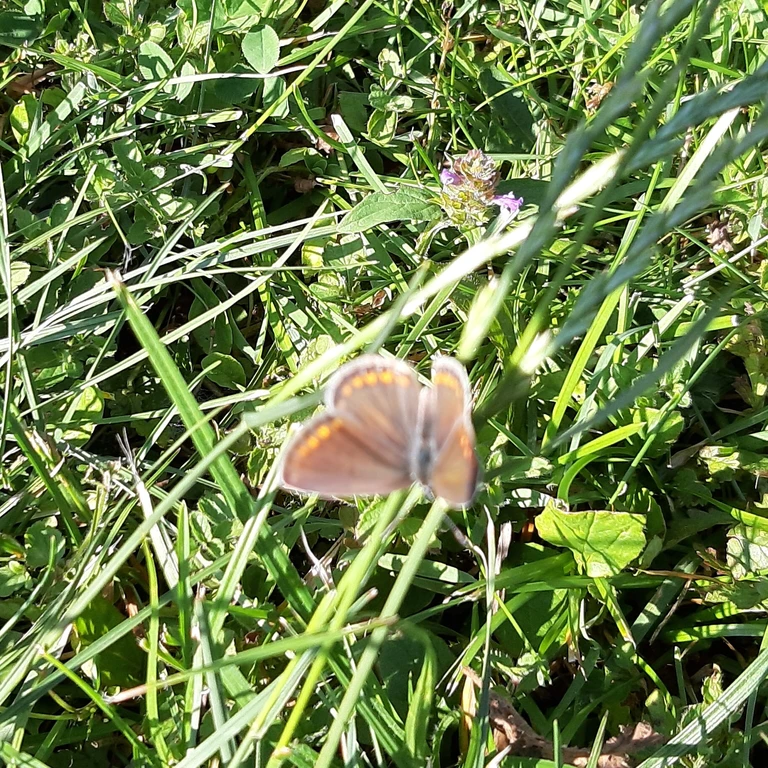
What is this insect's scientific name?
Polyommatus icarus
